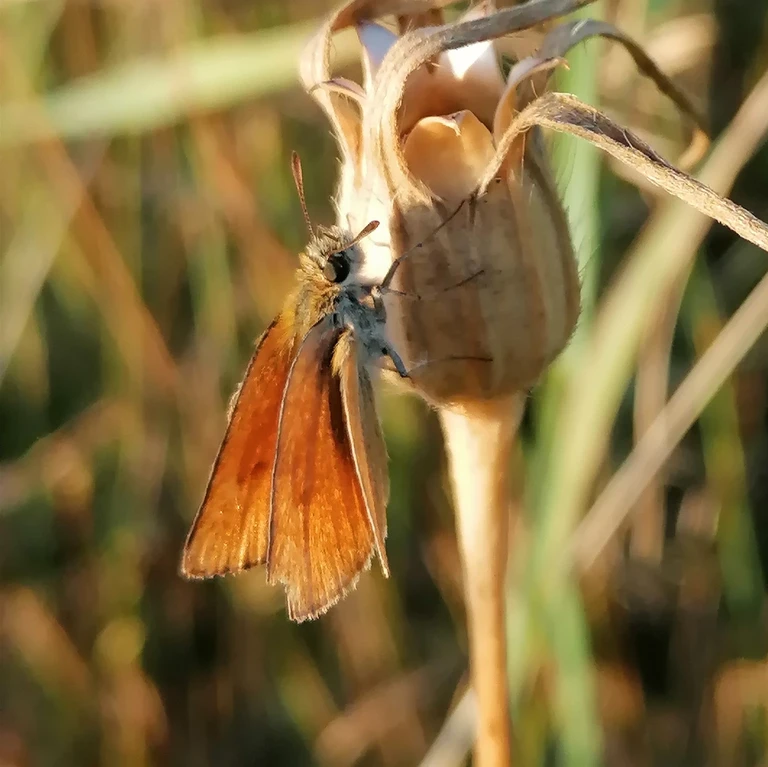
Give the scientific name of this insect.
Thymelicus sylvestris
